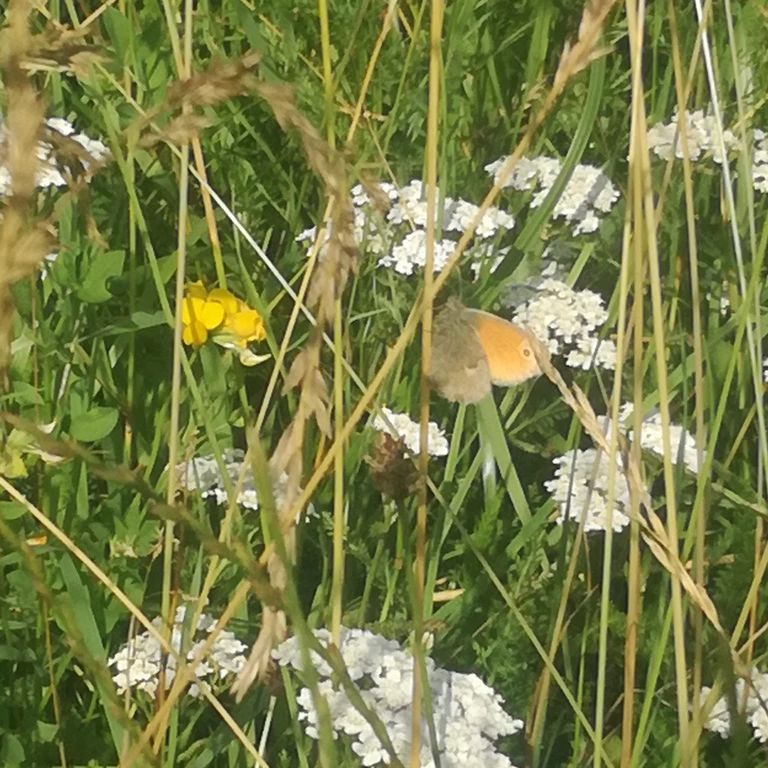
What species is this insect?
Coenonympha pamphilus
